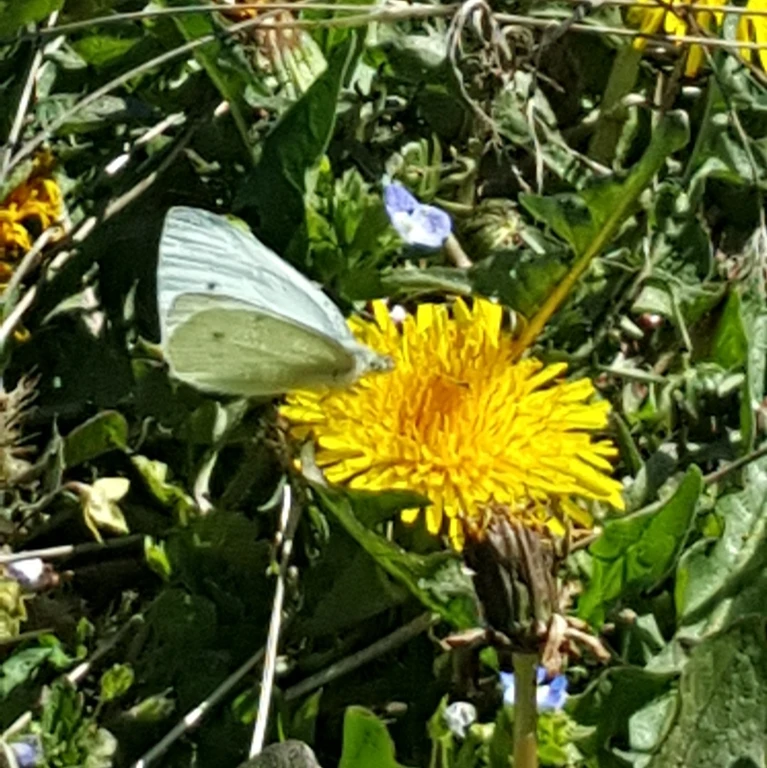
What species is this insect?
Pieris rapae
